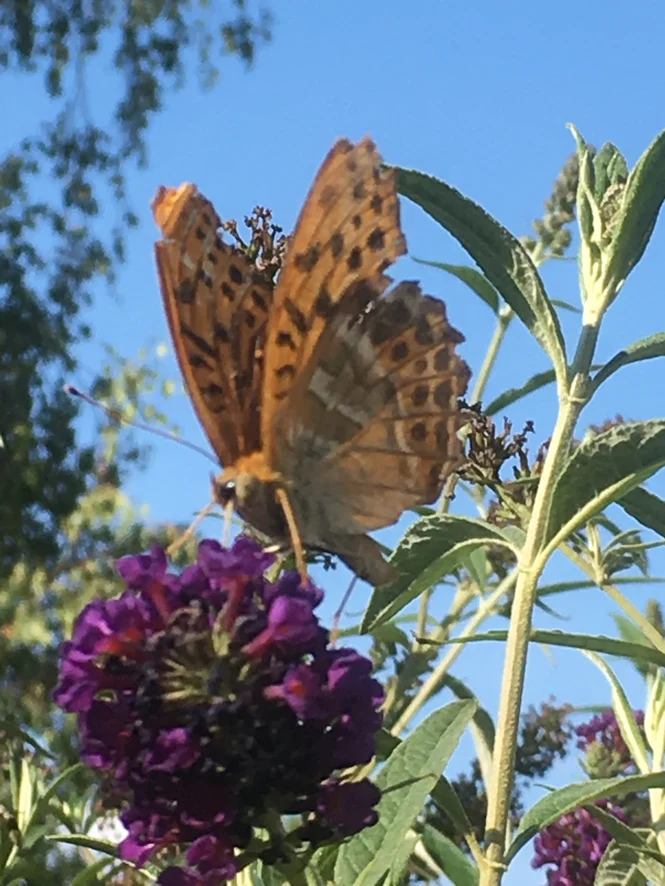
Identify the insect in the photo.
Argynnis paphia
